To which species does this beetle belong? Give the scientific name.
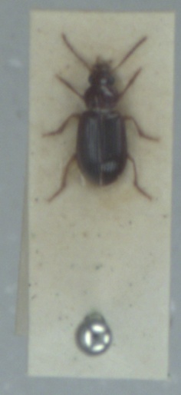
Bradycellus harpalinus
